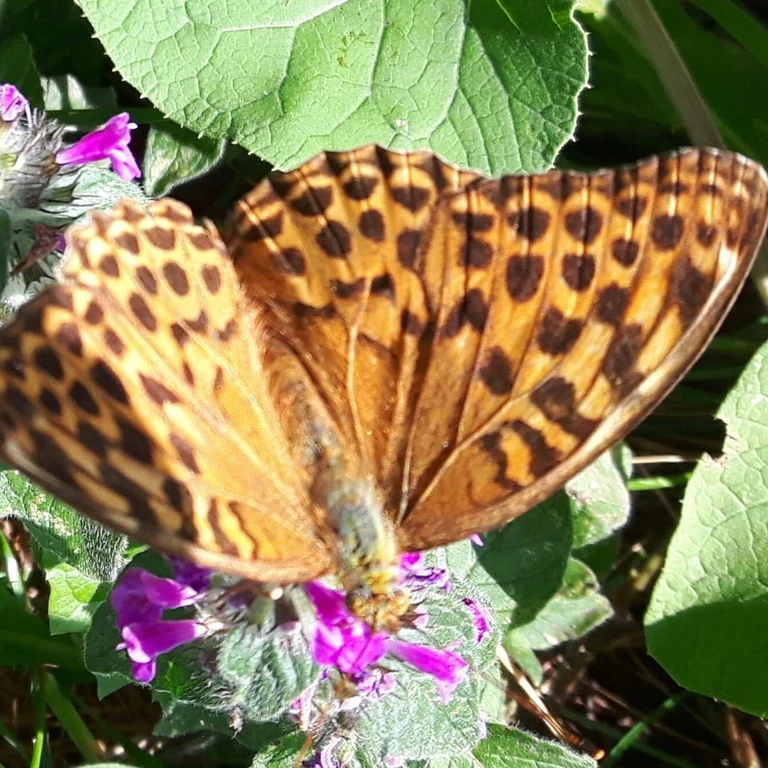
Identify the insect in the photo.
Argynnis paphia
